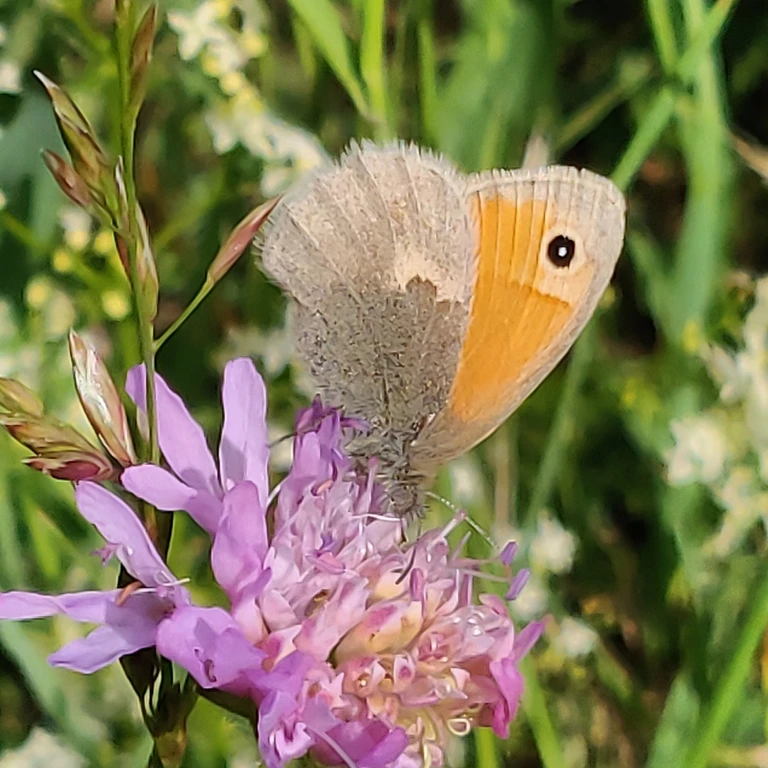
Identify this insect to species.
Coenonympha pamphilus
